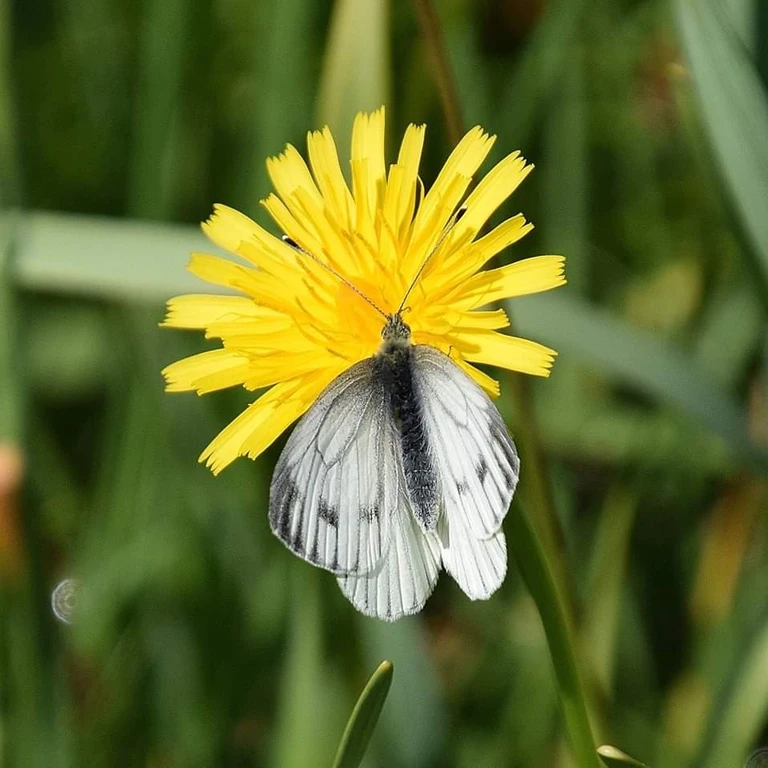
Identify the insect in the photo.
Pieris napi
